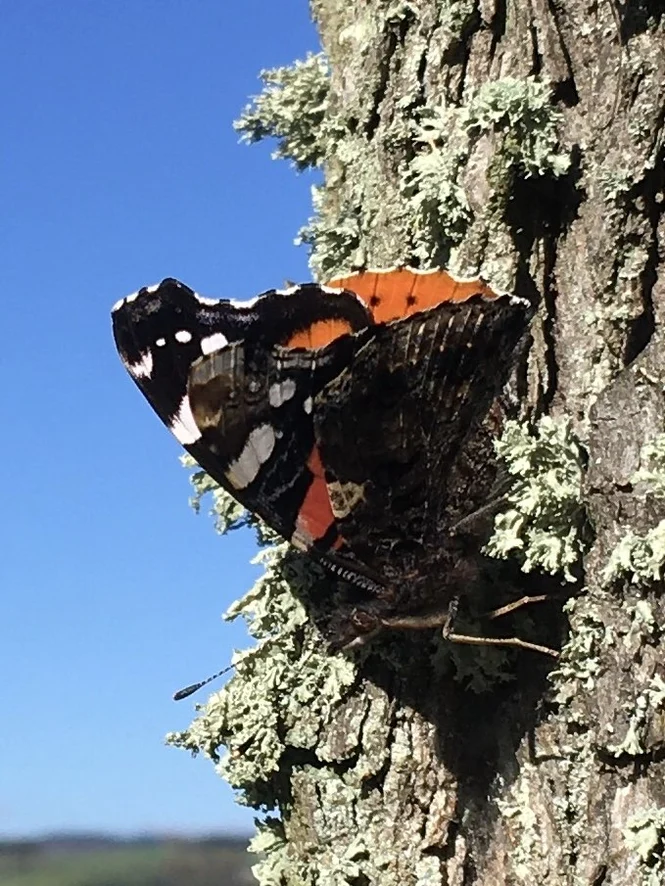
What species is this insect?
Vanessa atalanta
